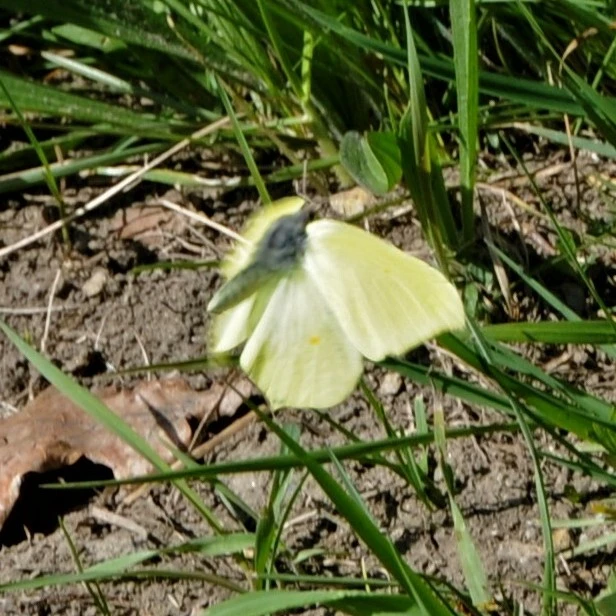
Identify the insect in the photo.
Gonepteryx rhamni
